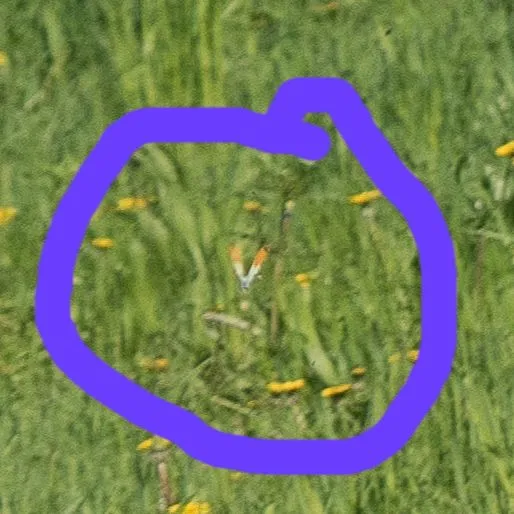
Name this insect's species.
Anthocharis cardamines
